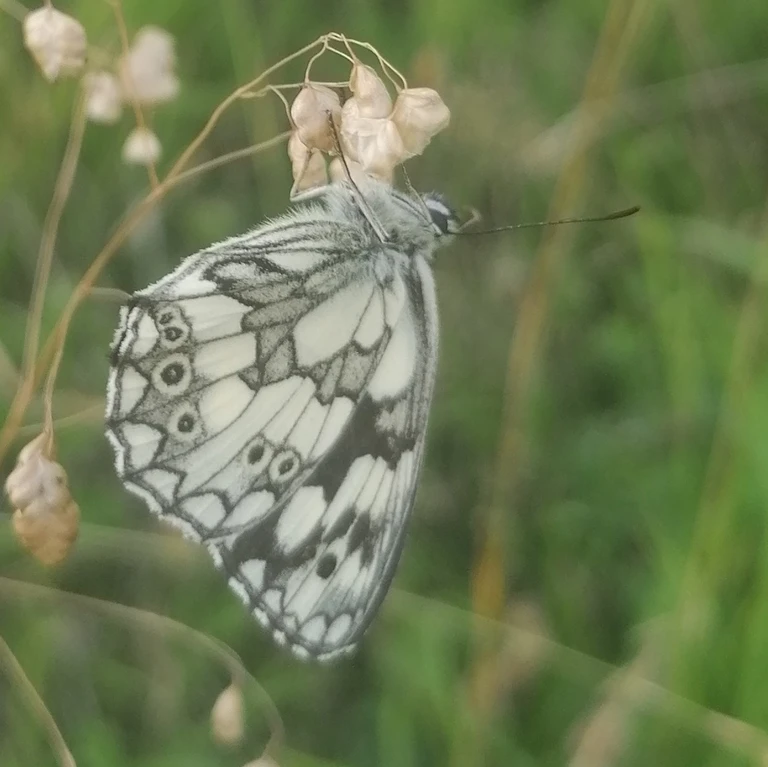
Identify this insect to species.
Melanargia galathea
